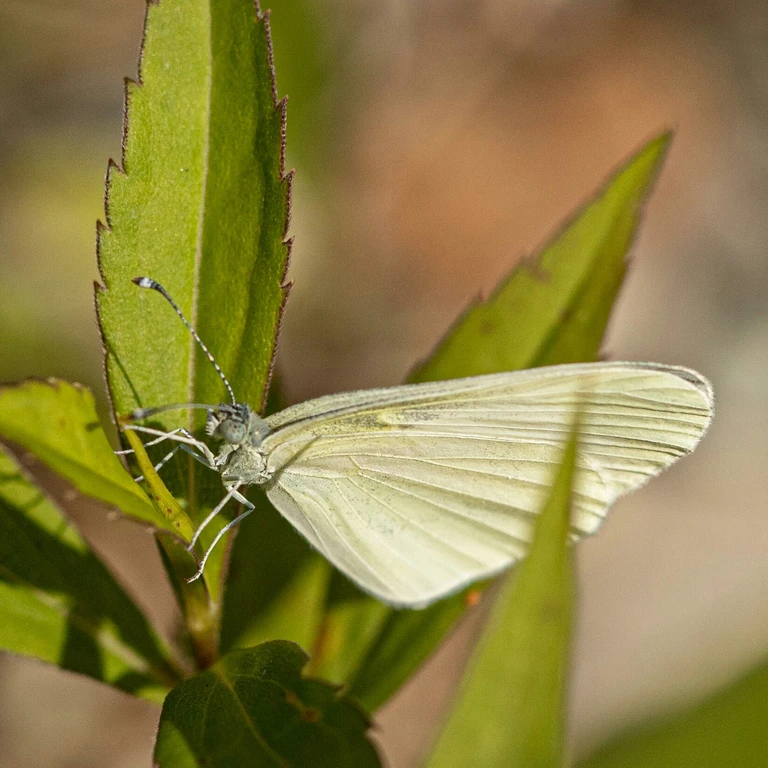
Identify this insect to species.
Leptidea sinapis/juvernica
